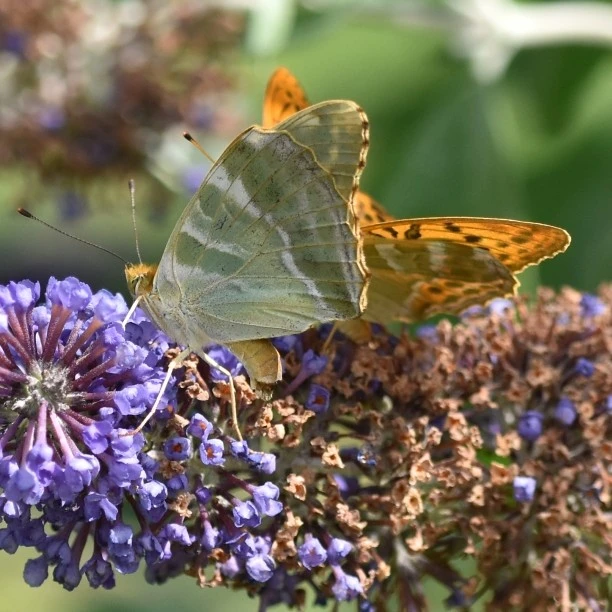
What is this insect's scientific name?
Argynnis paphia
